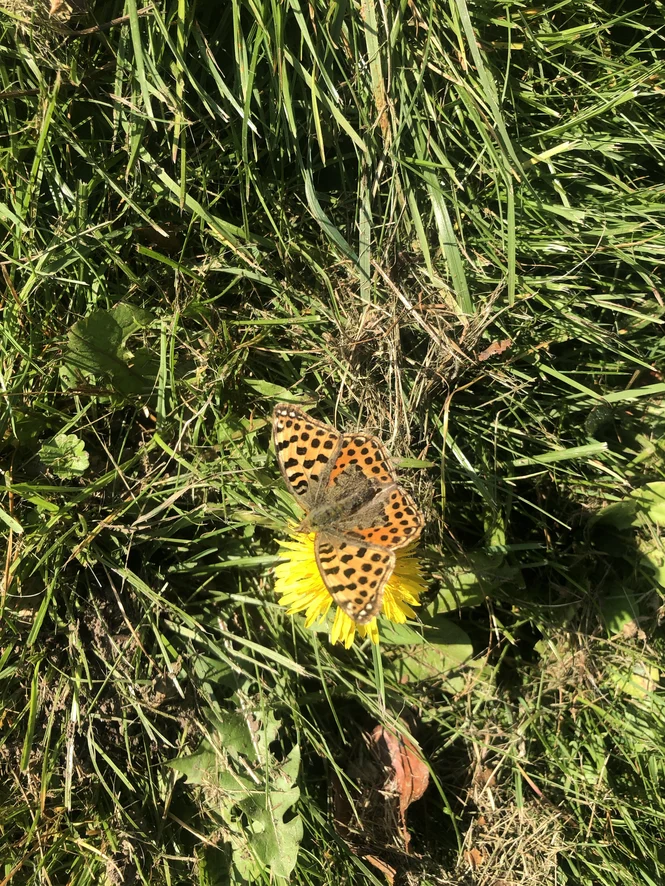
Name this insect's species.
Issoria lathonia
